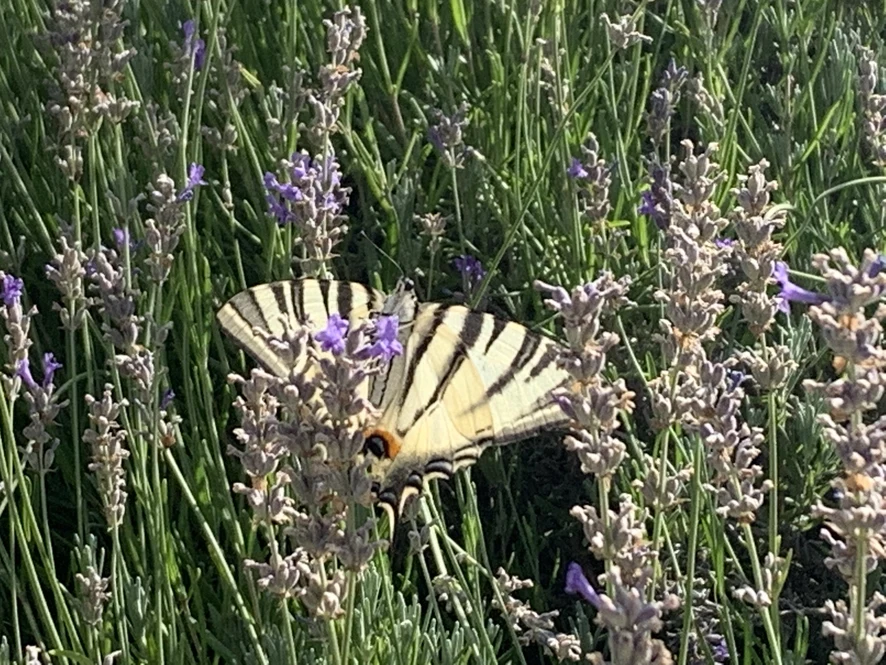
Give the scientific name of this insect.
Iphiclides podalirius
